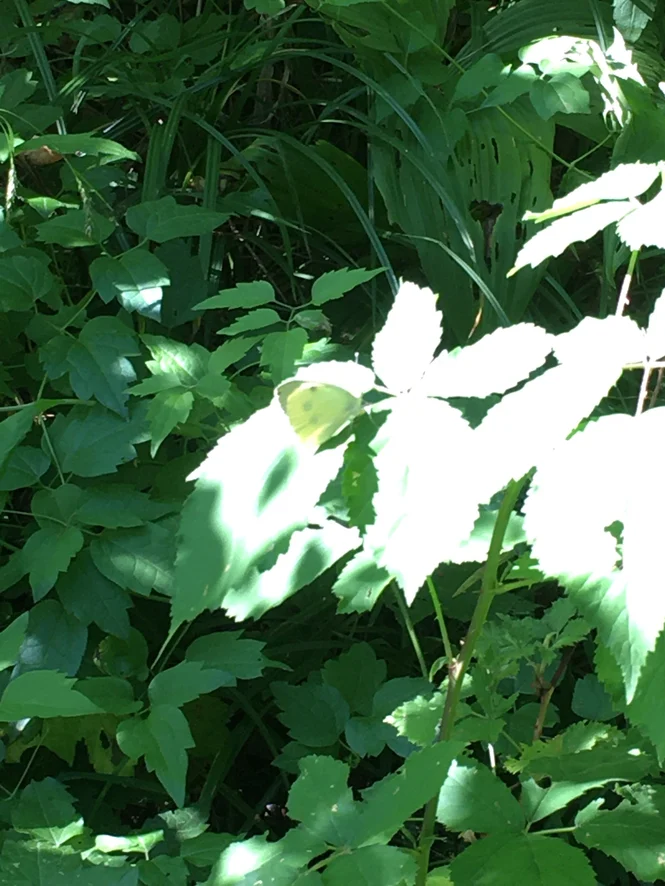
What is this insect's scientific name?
Pieris brassicae
